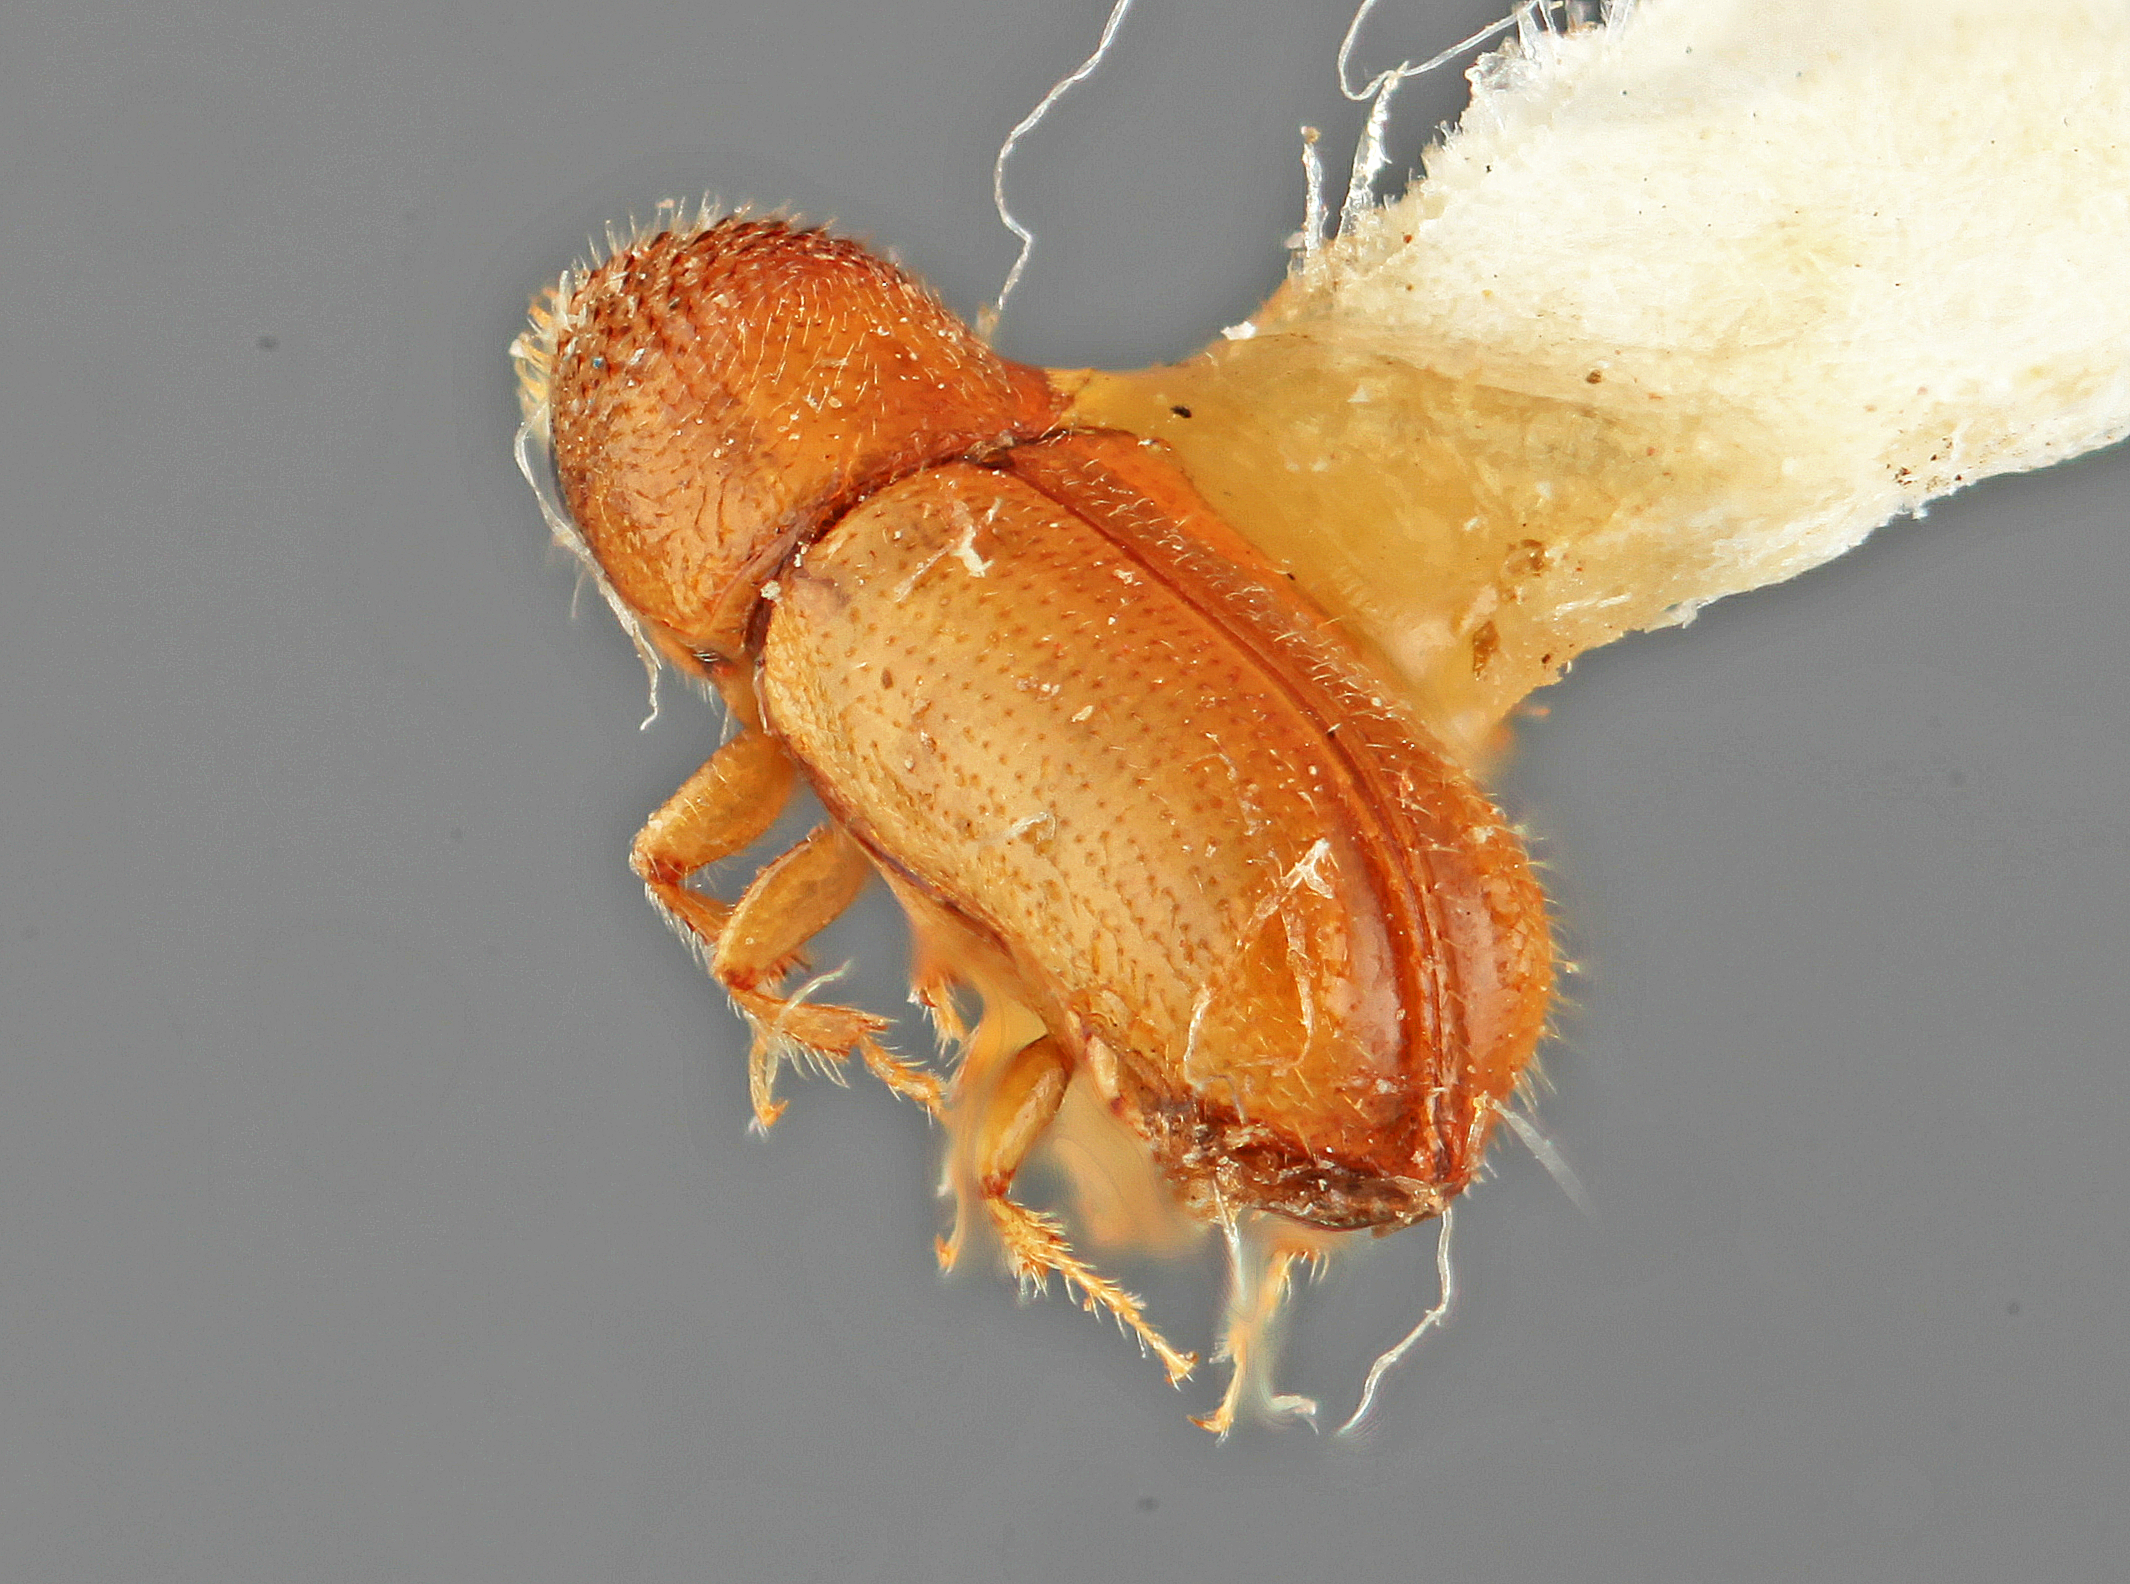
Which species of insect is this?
Pityophthorus delicatus
